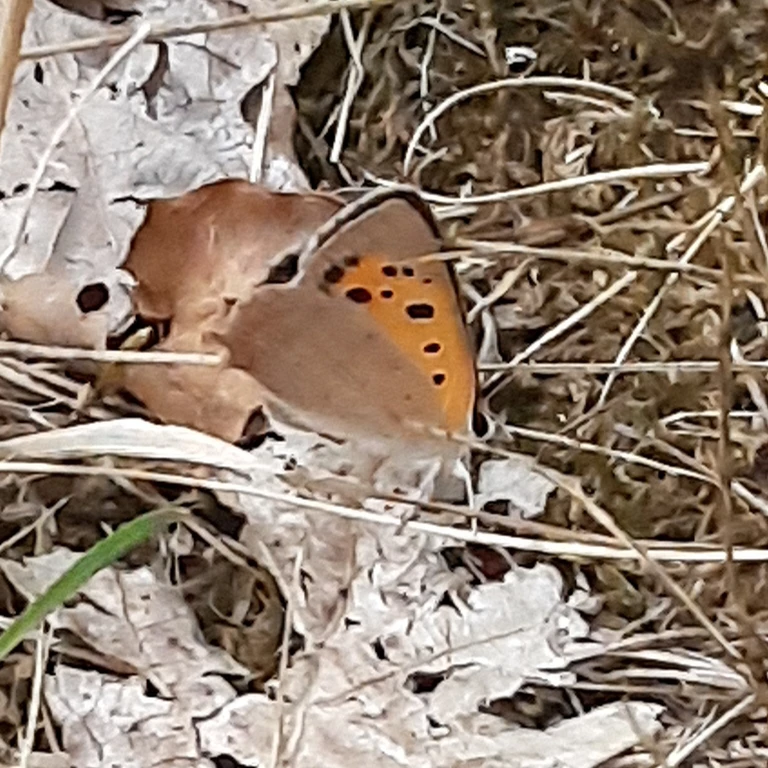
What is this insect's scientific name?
Lycaena phlaeas
